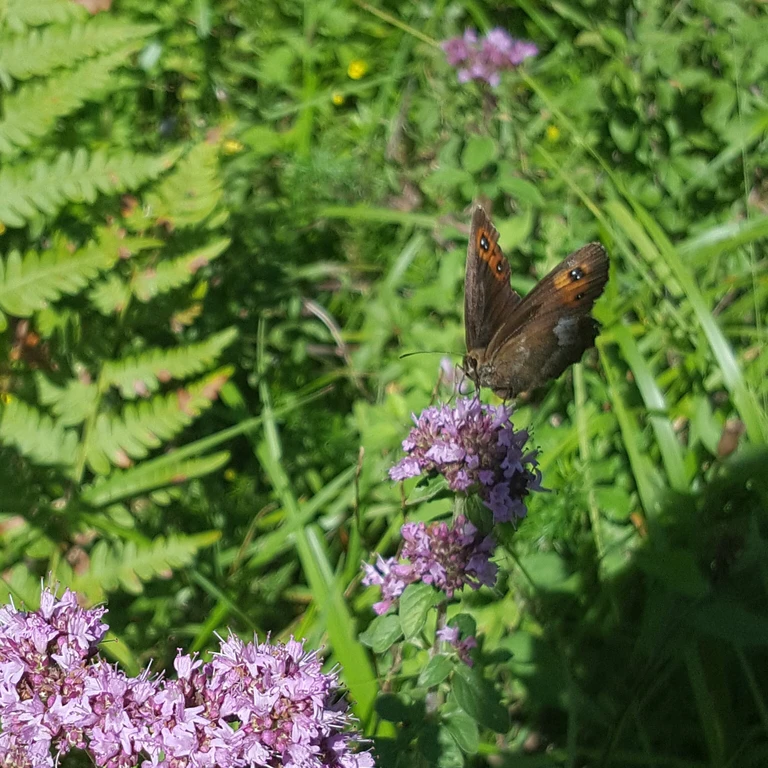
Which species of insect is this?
Erebia aethiops
